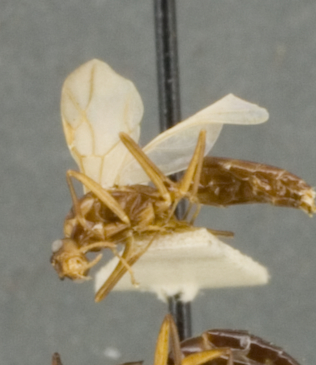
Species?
Camponotus laminatus
